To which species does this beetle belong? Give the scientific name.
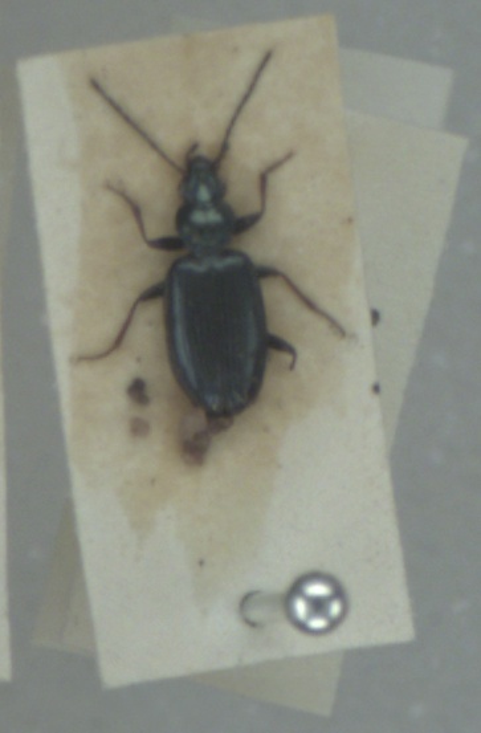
Bembidion atrocaeruleum
